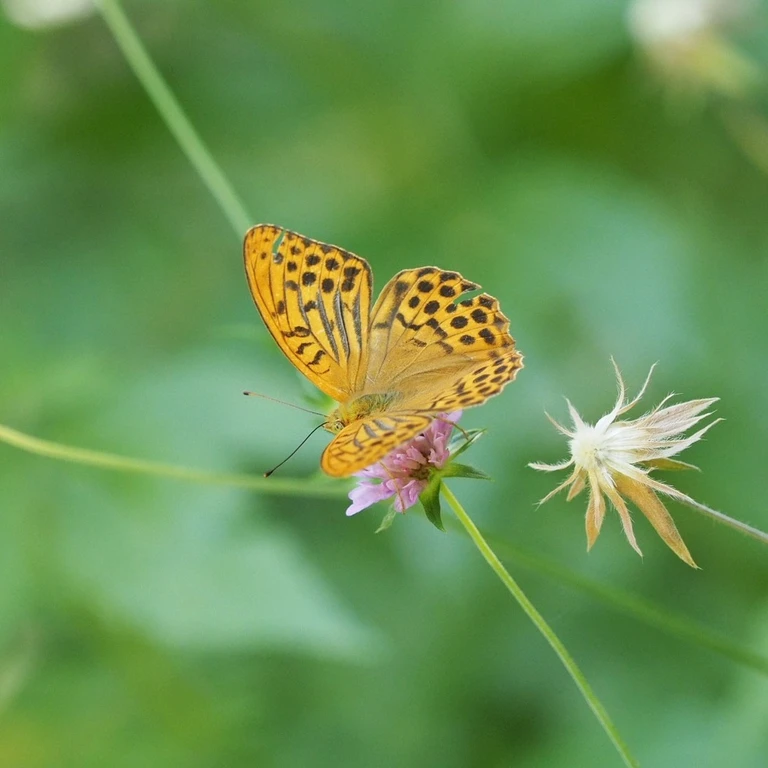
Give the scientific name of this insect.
Argynnis paphia
